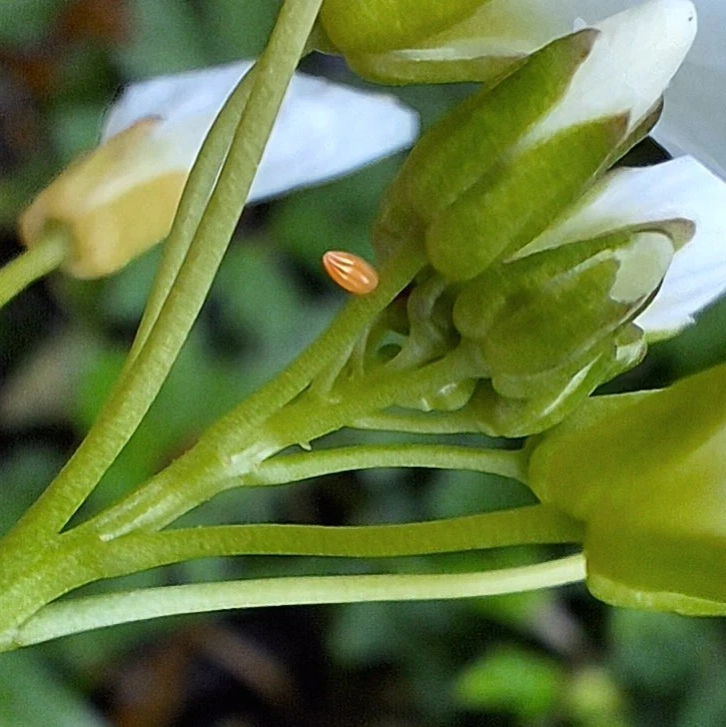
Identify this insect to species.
Anthocharis cardamines
